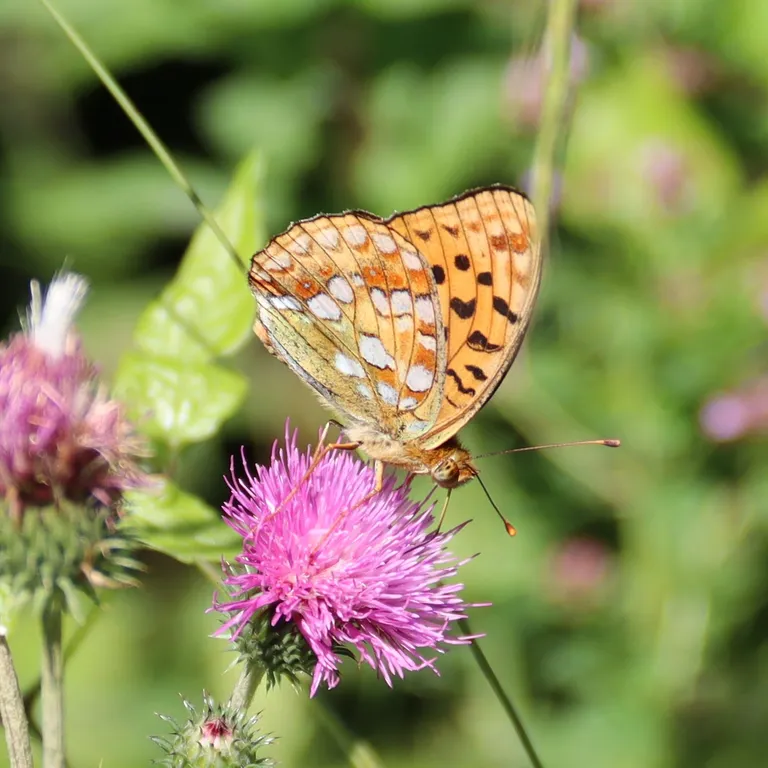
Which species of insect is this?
Fabriciana adippe
